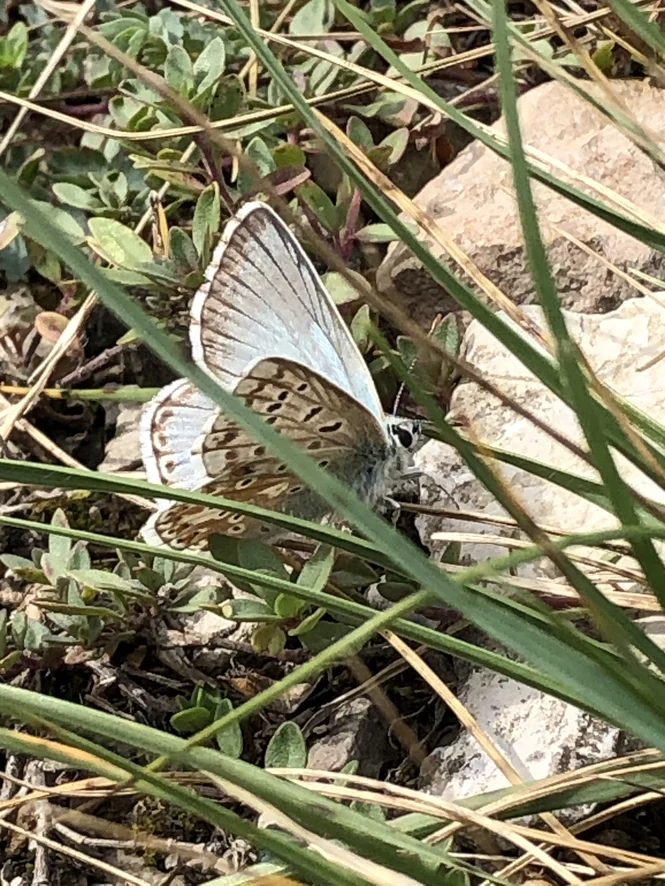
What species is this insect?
Lysandra coridon
